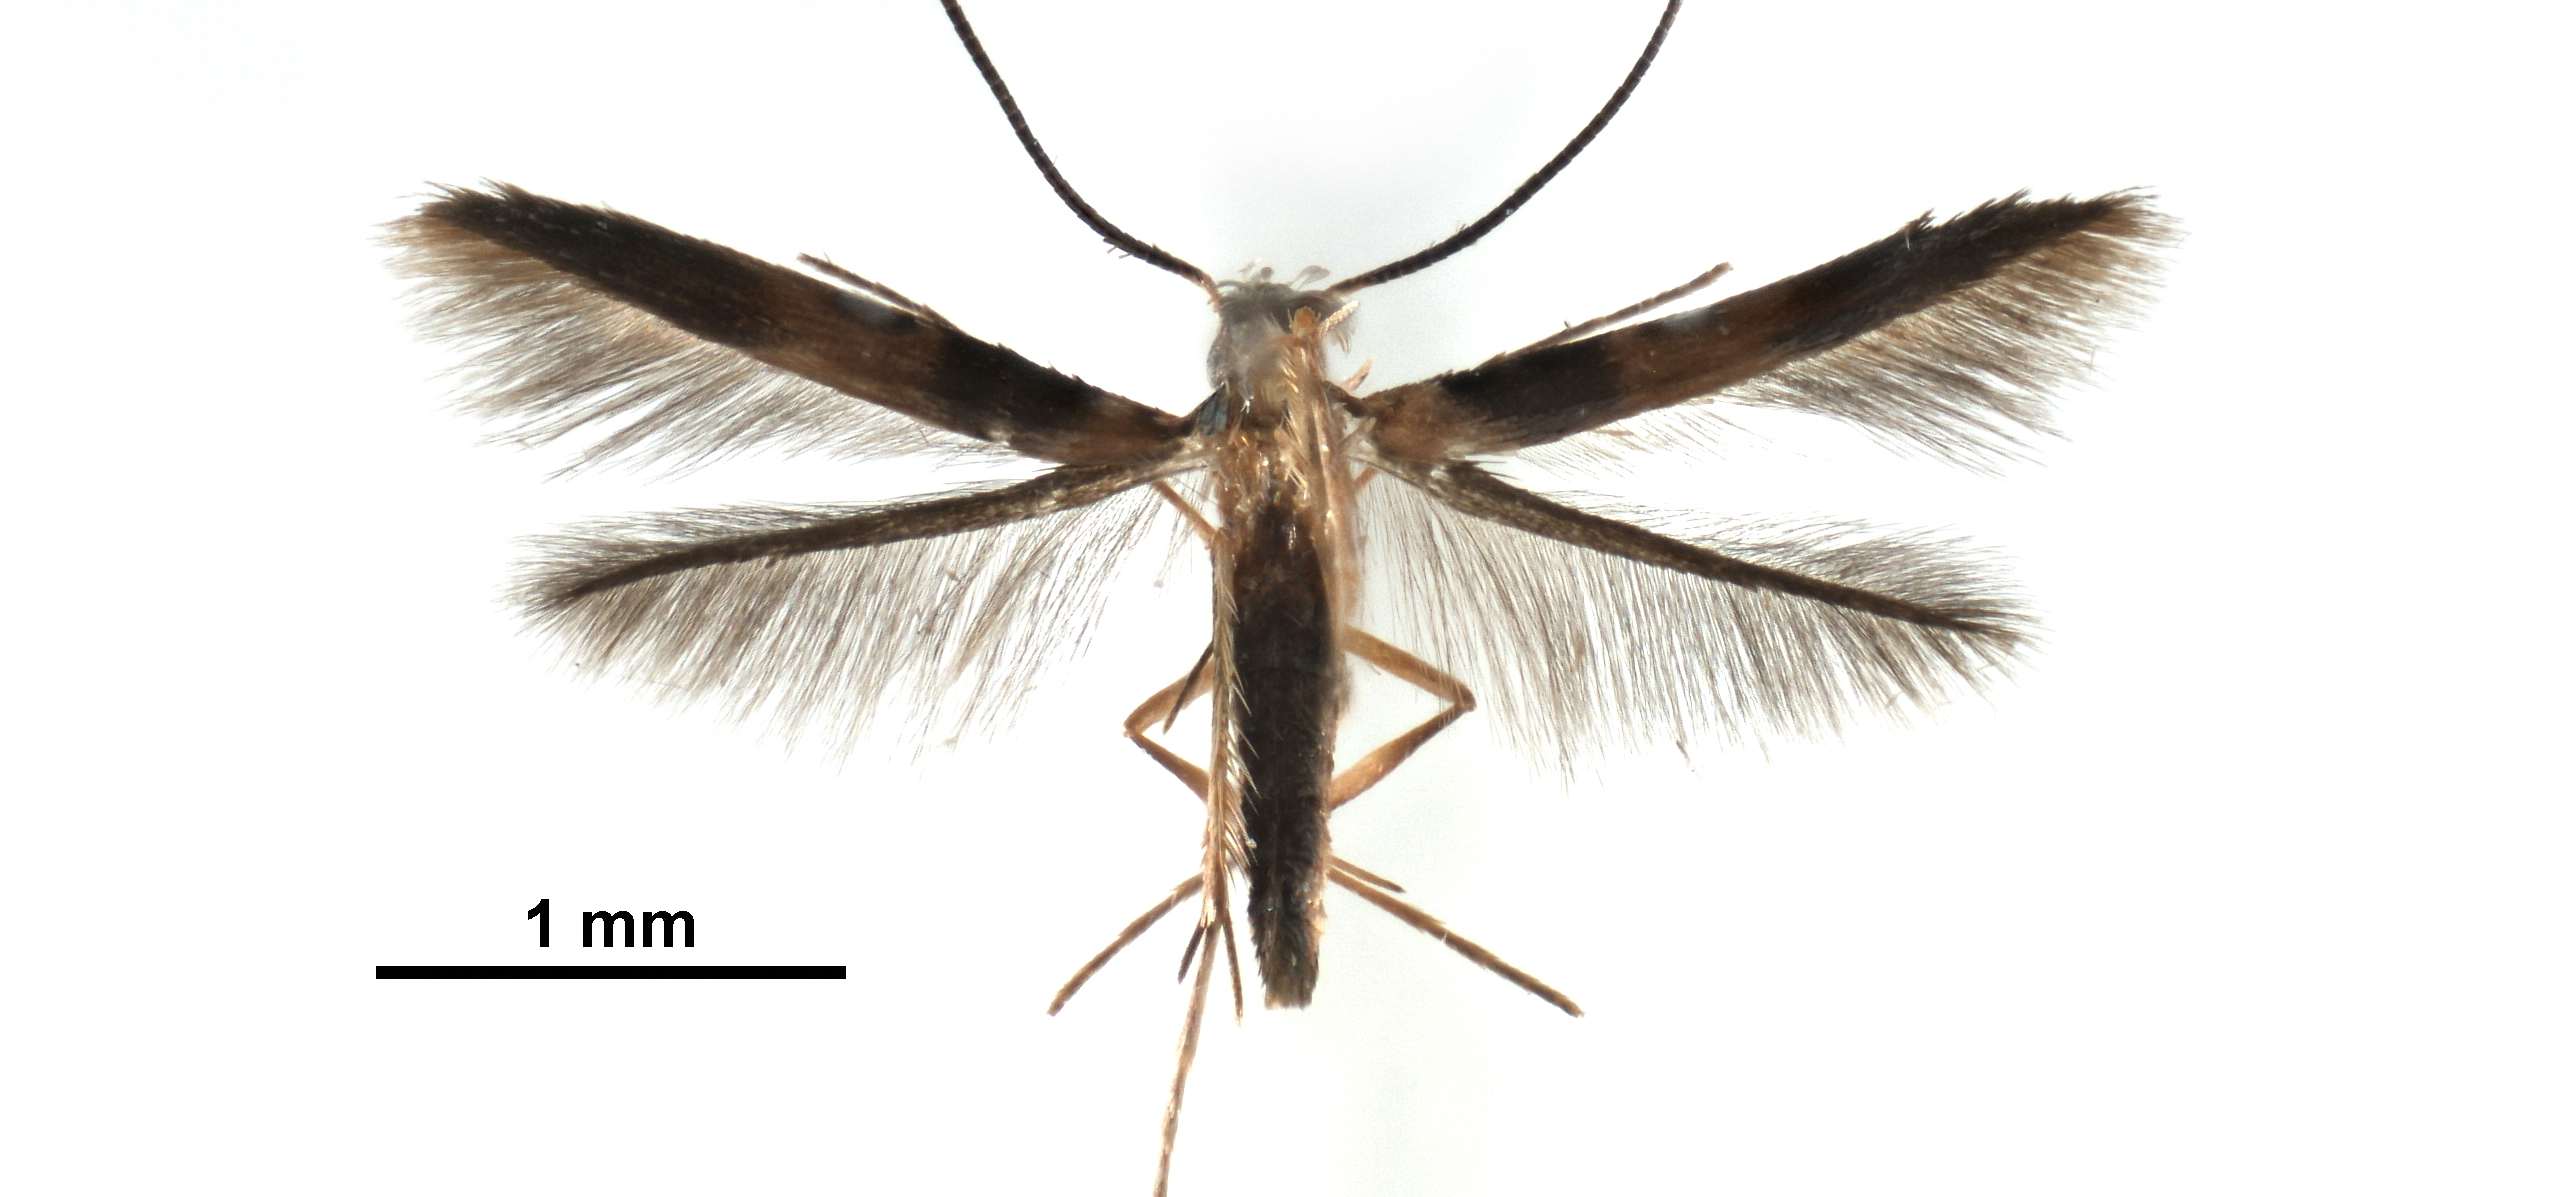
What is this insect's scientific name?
Chrysocercops squamosa
